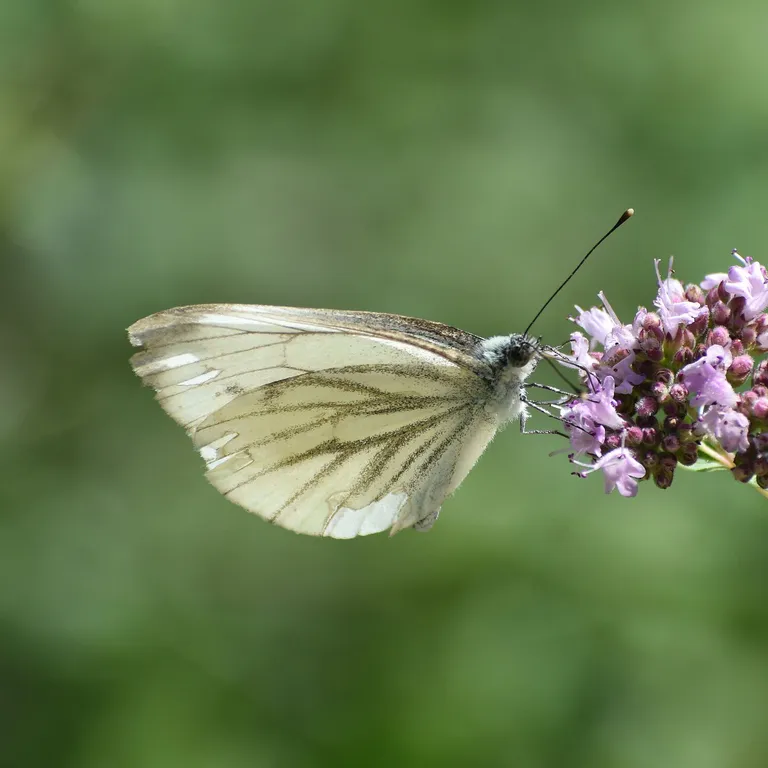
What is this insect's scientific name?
Pieris napi
